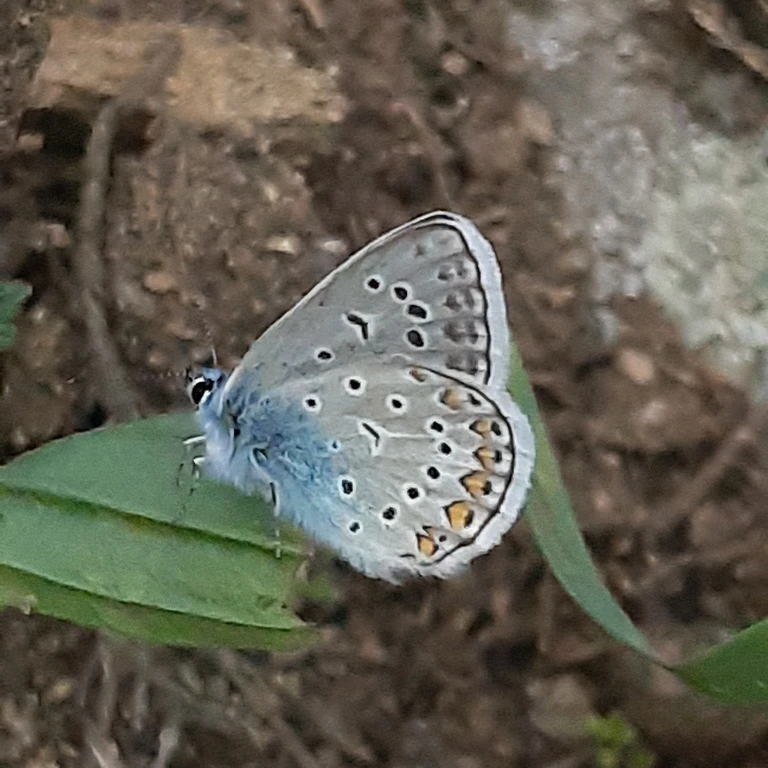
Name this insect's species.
Polyommatus icarus
